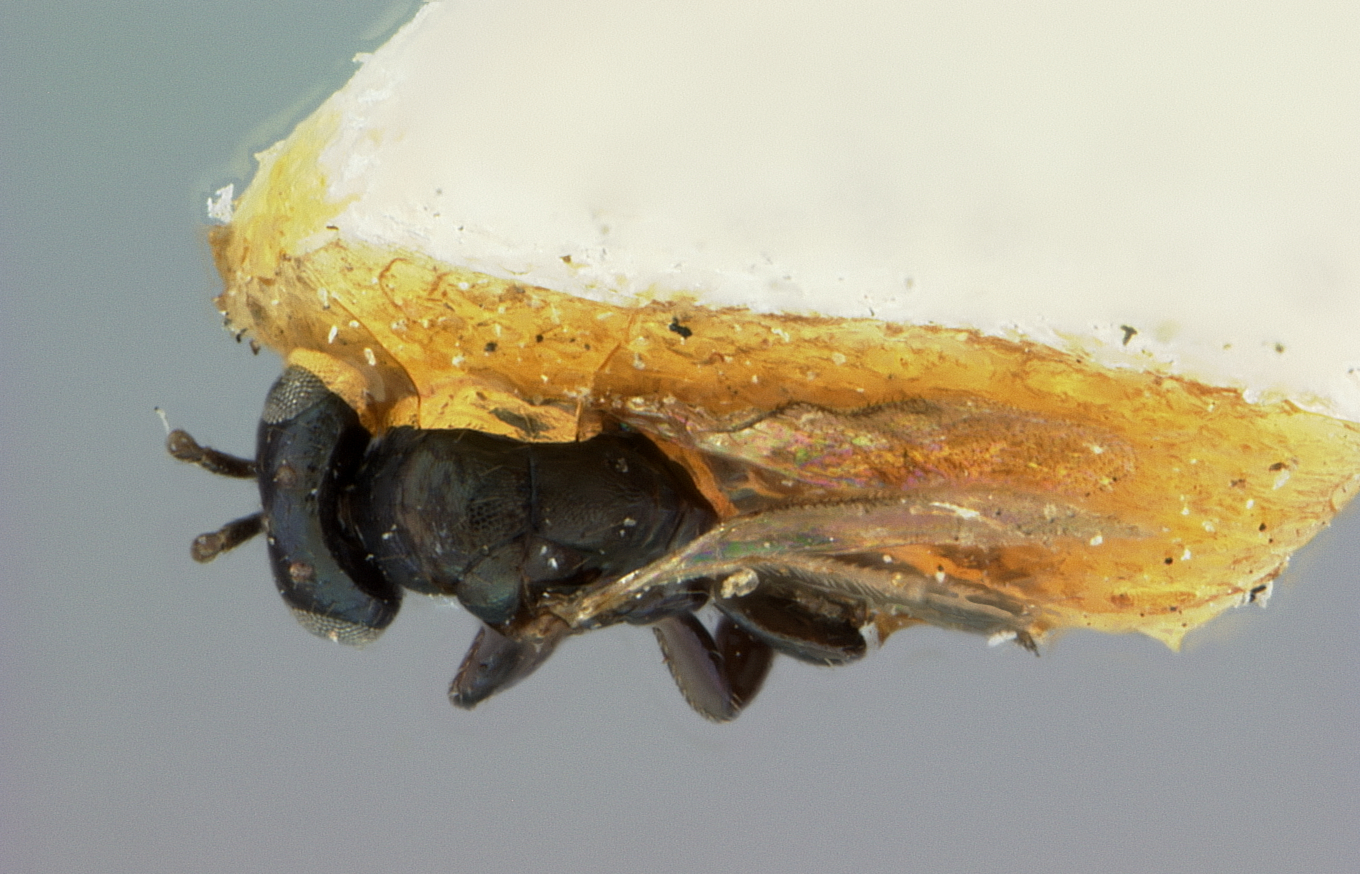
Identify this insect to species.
Spathopus anomalipes
